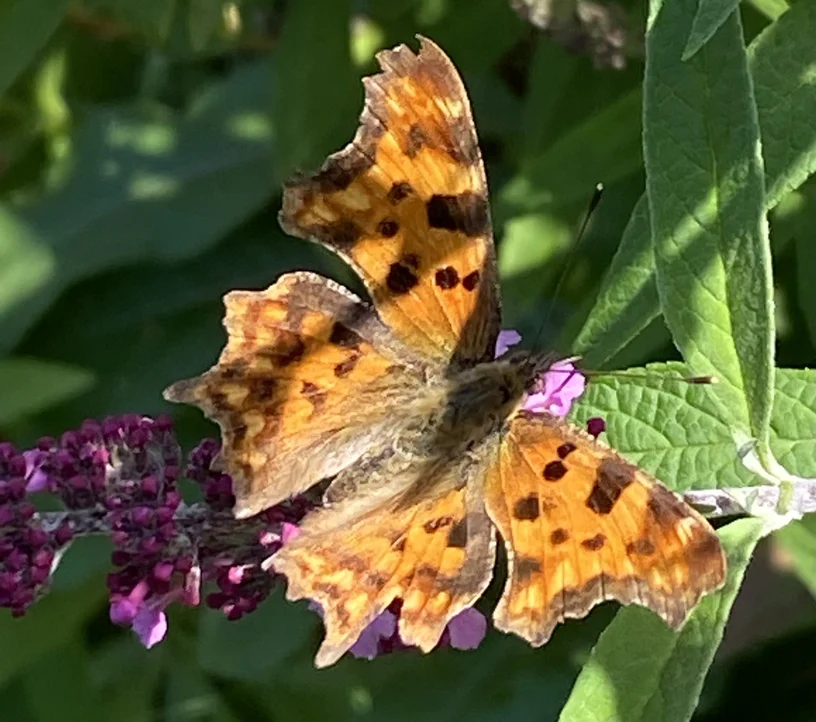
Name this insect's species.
Polygonia c-album
